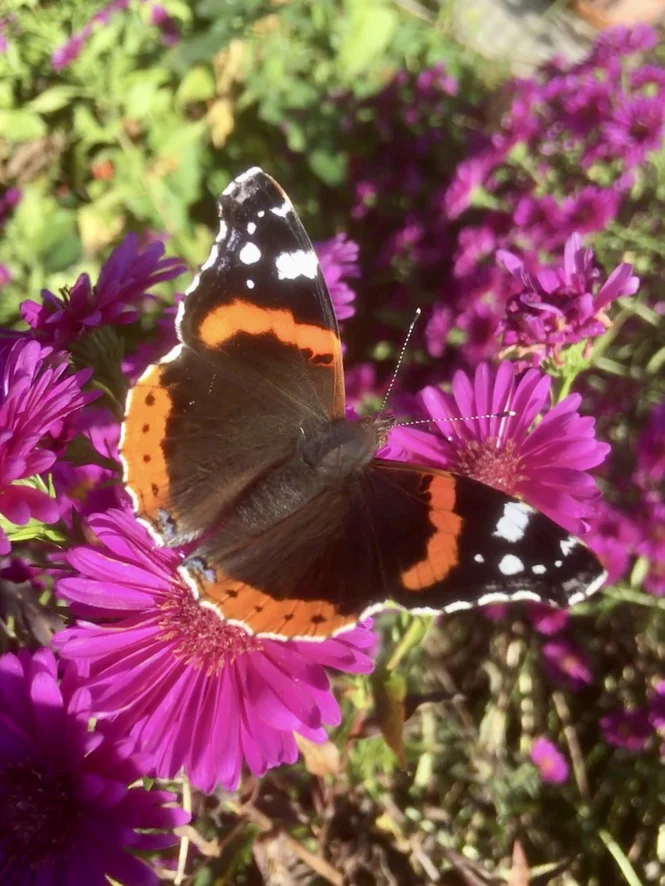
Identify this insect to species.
Vanessa atalanta
